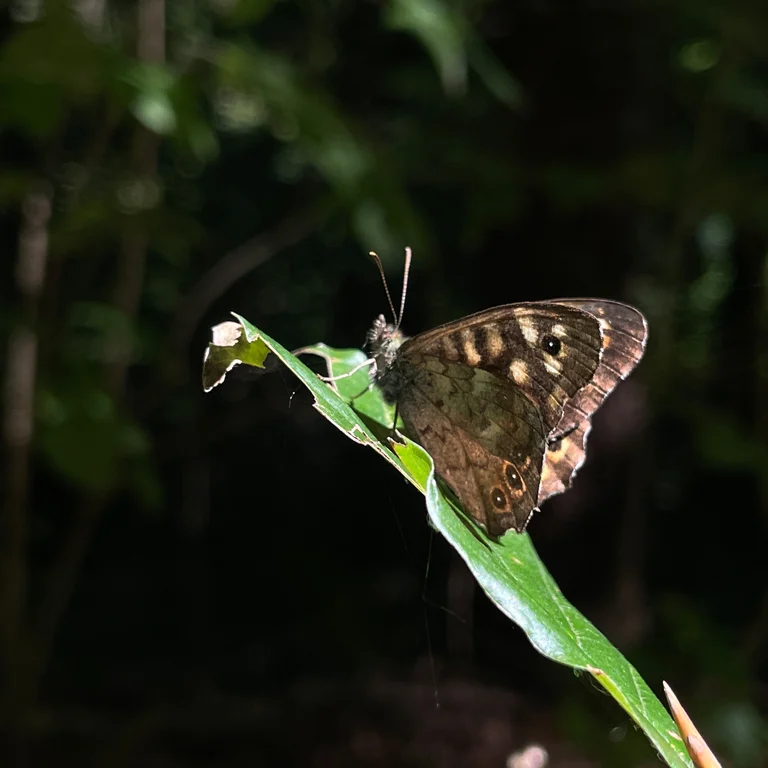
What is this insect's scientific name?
Pararge aegeria
